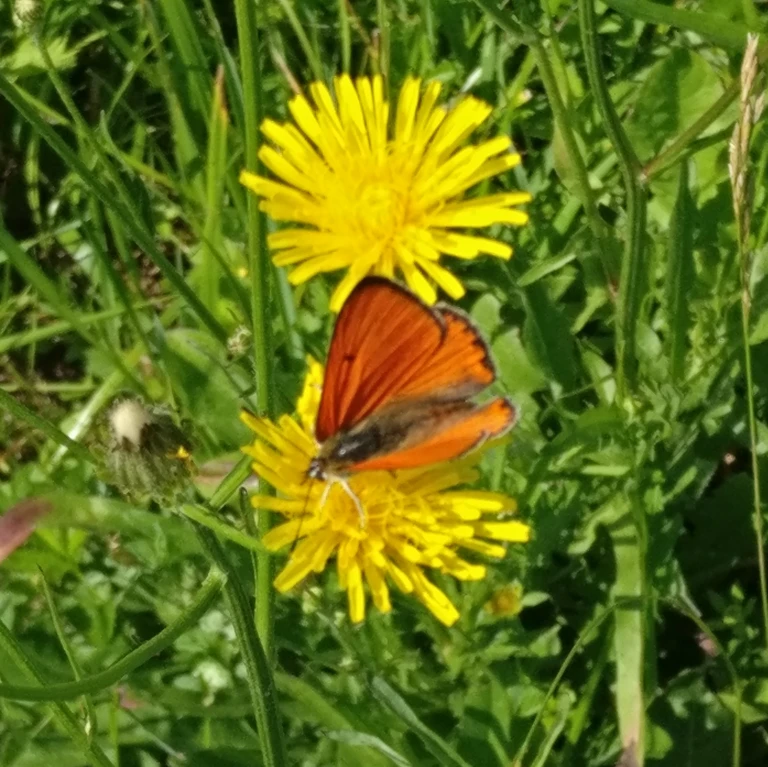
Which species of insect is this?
Lycaena dispar
